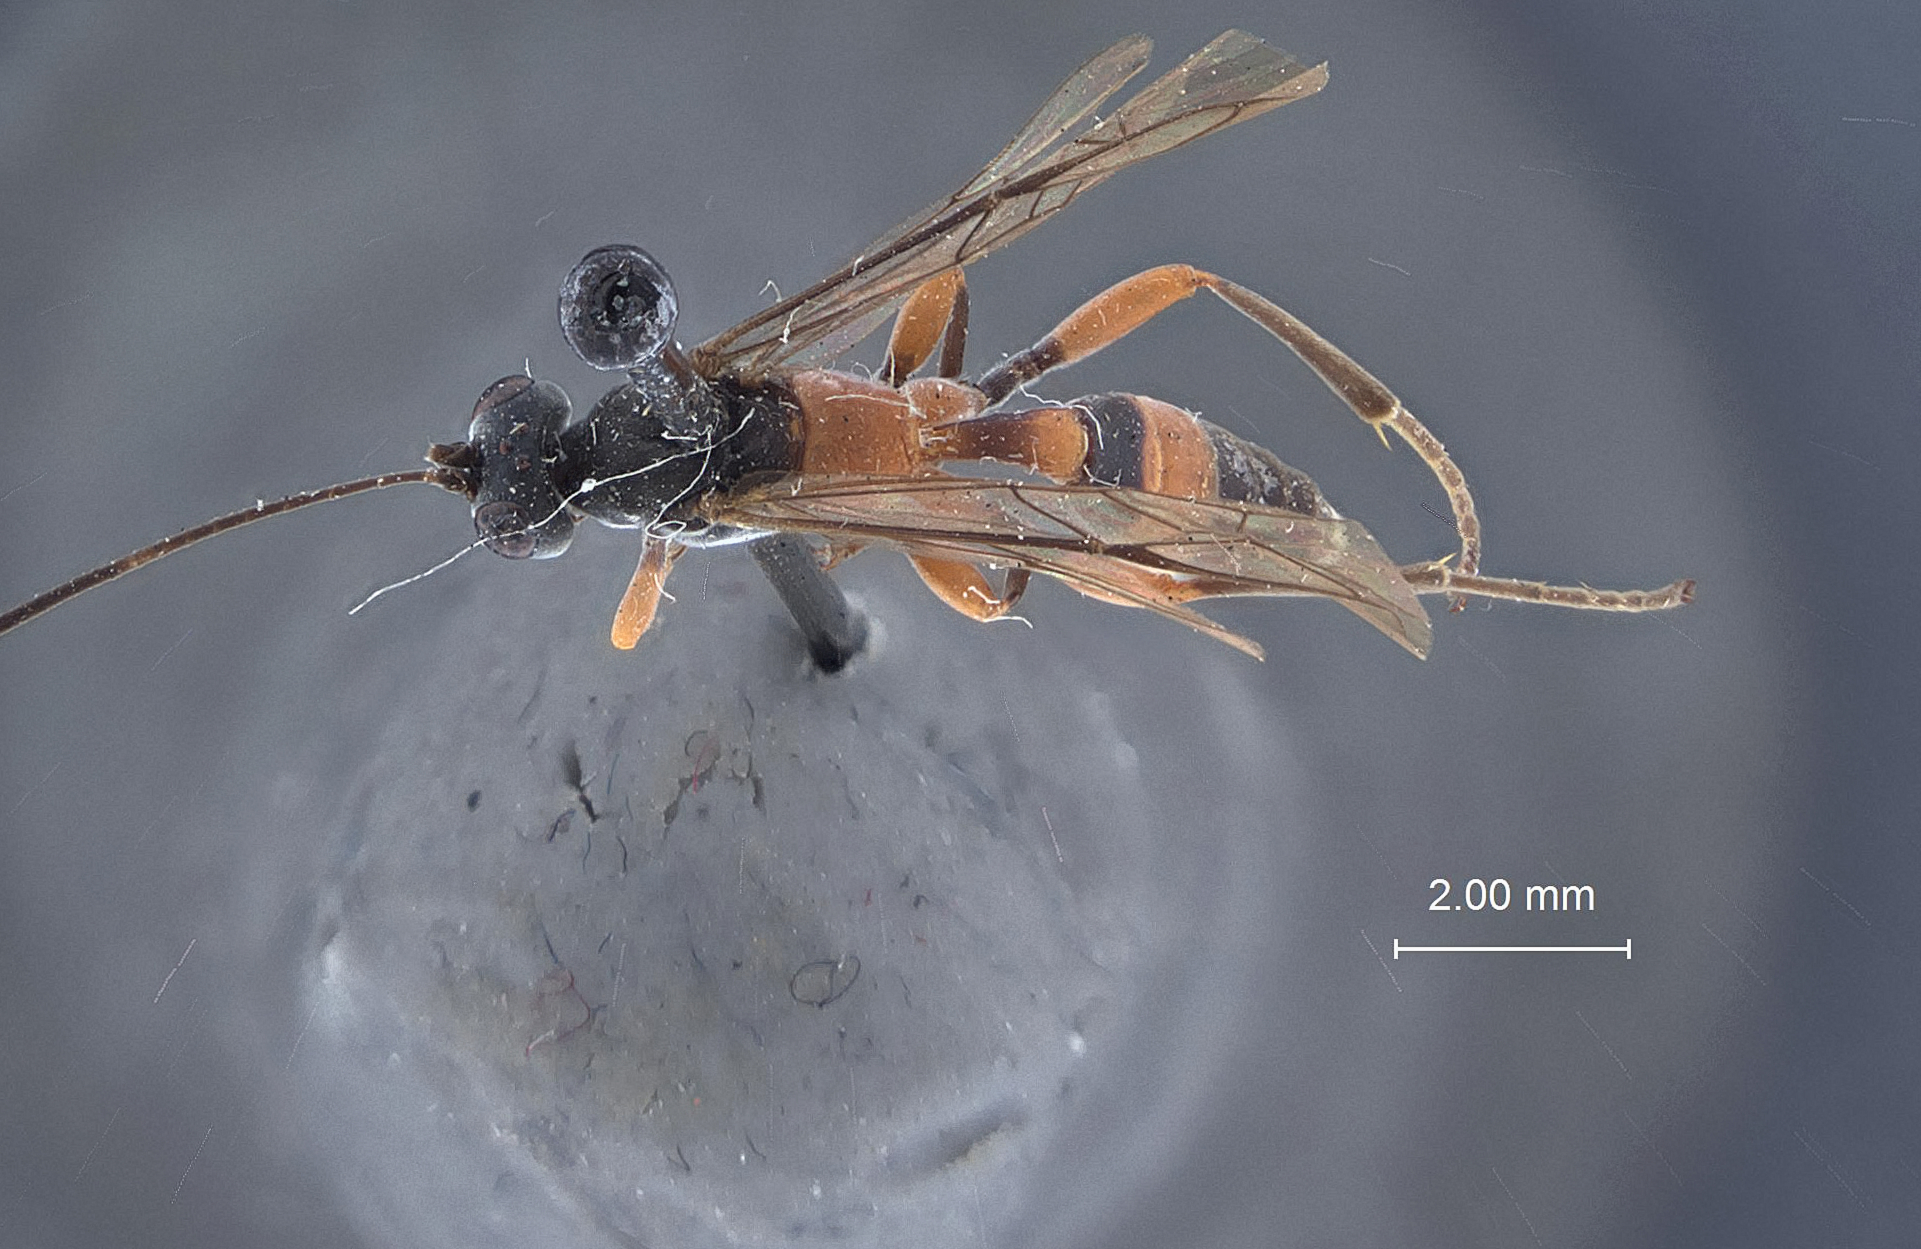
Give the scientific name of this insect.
Eripternimorpha schoenobii
